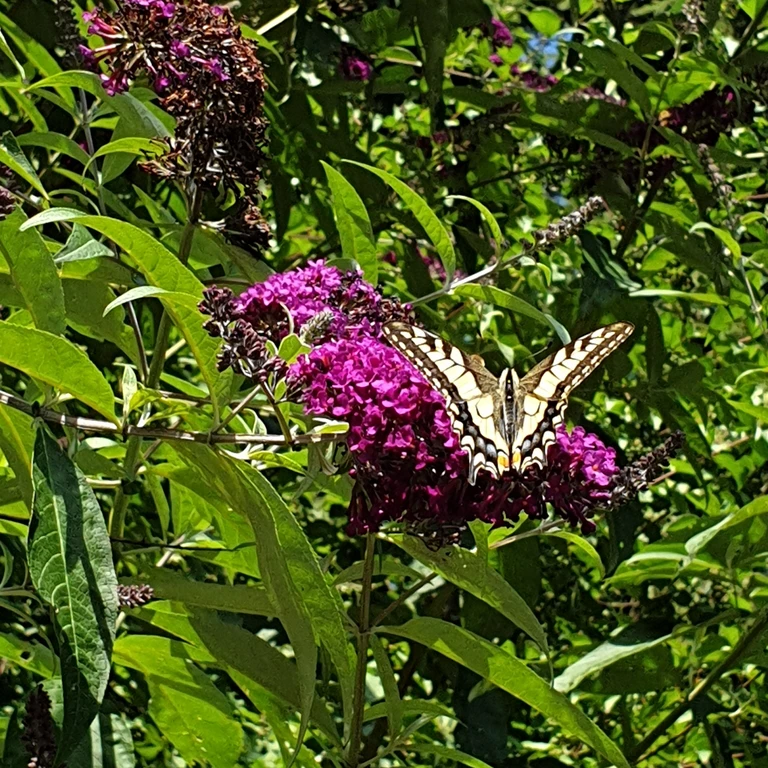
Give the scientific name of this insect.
Papilio machaon
